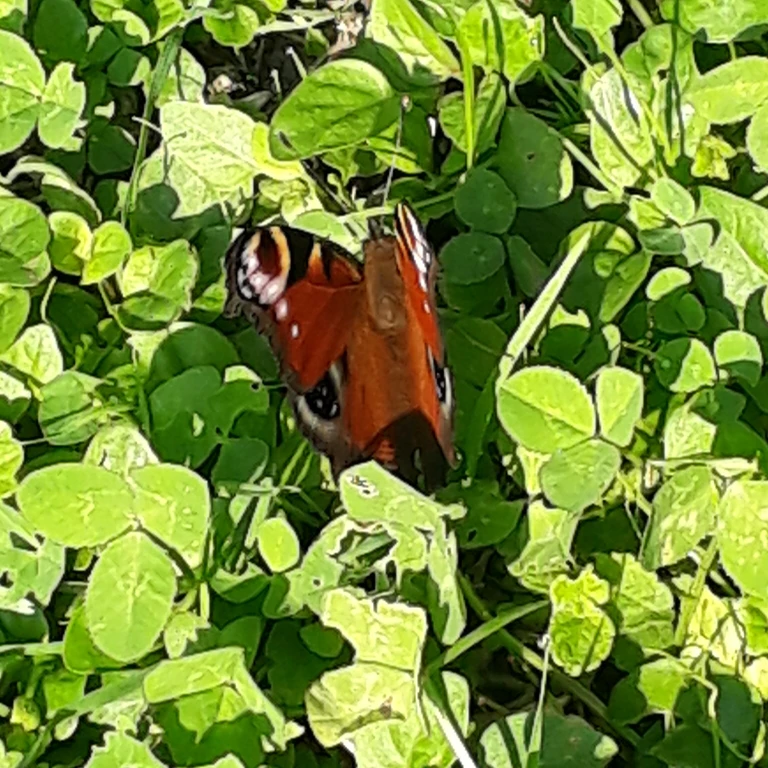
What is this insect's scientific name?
Aglais io
